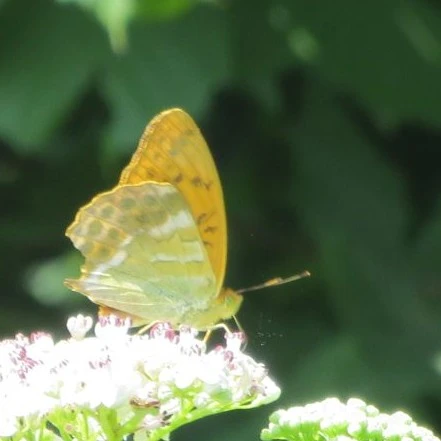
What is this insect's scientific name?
Argynnis paphia
